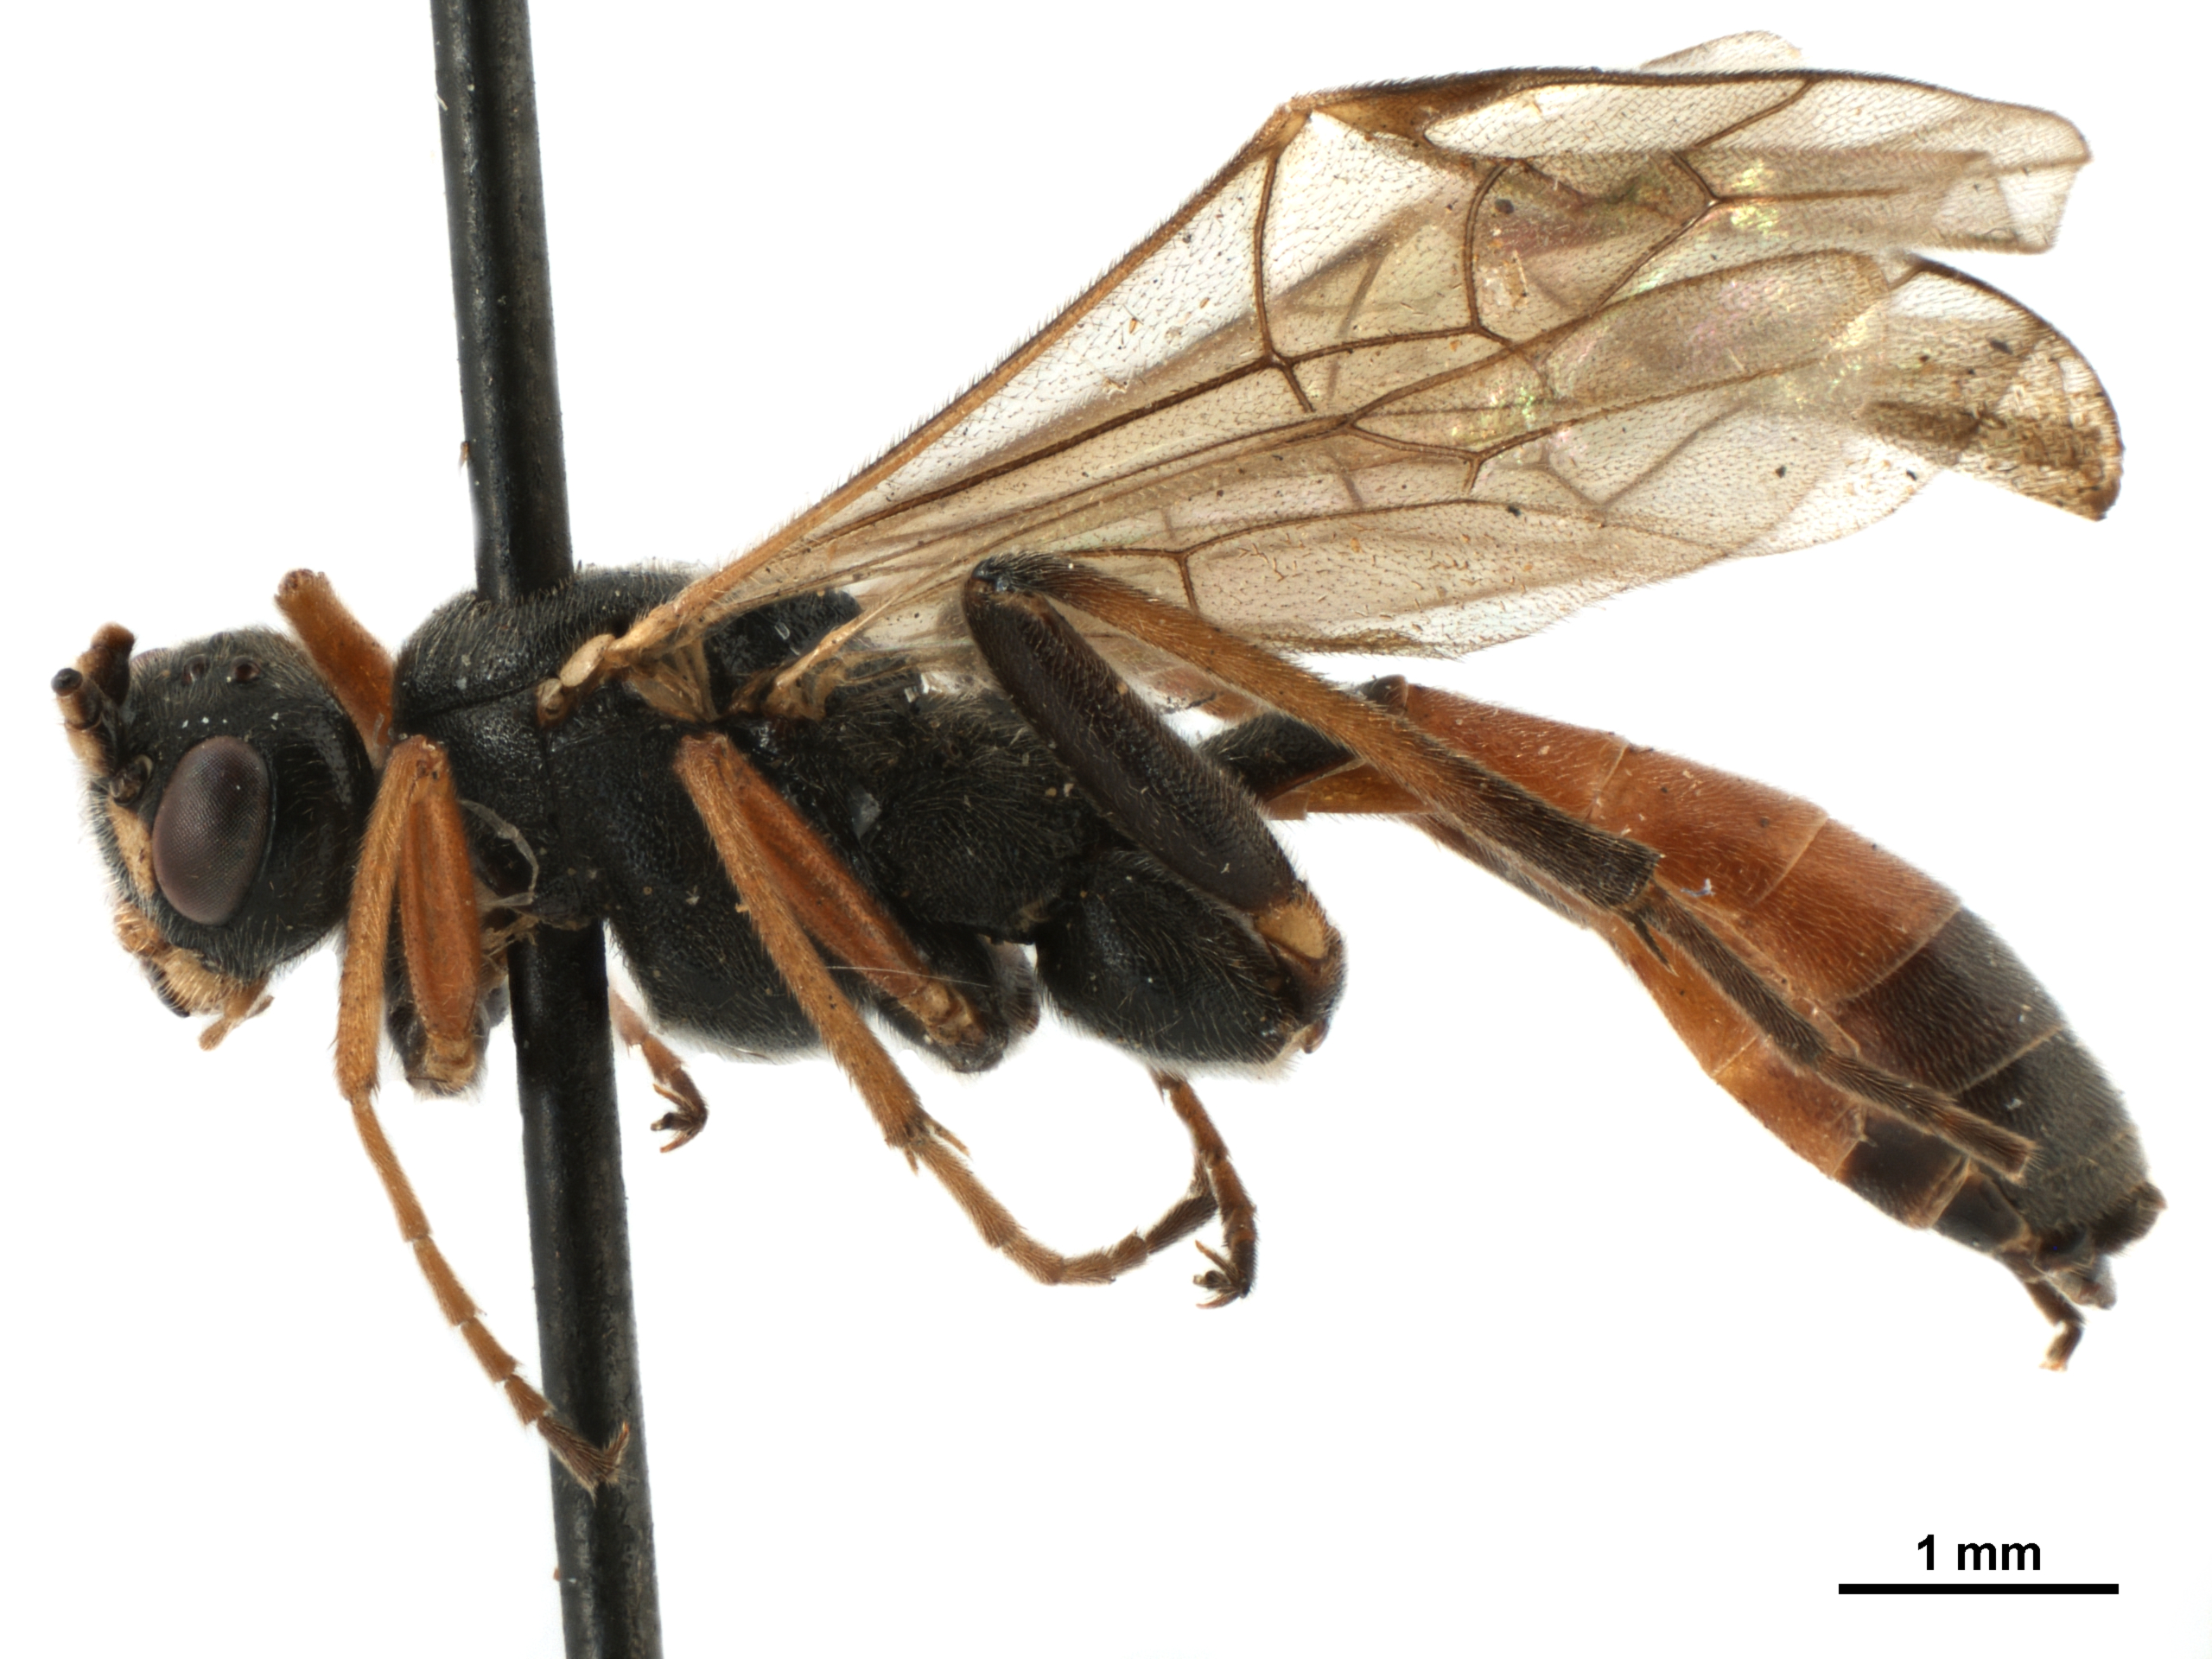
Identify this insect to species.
Azelus erythropalpus
